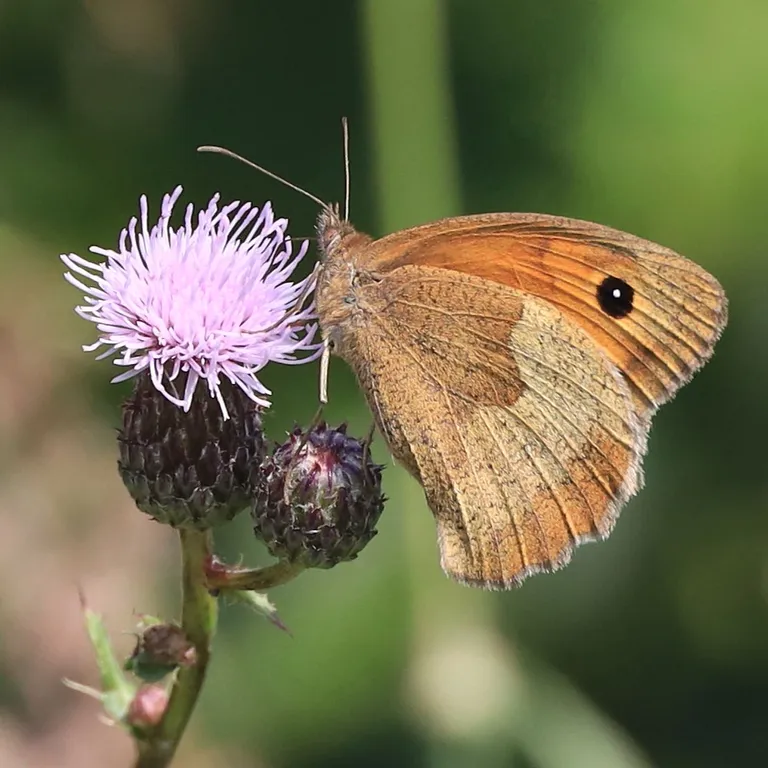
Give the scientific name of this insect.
Maniola jurtina
